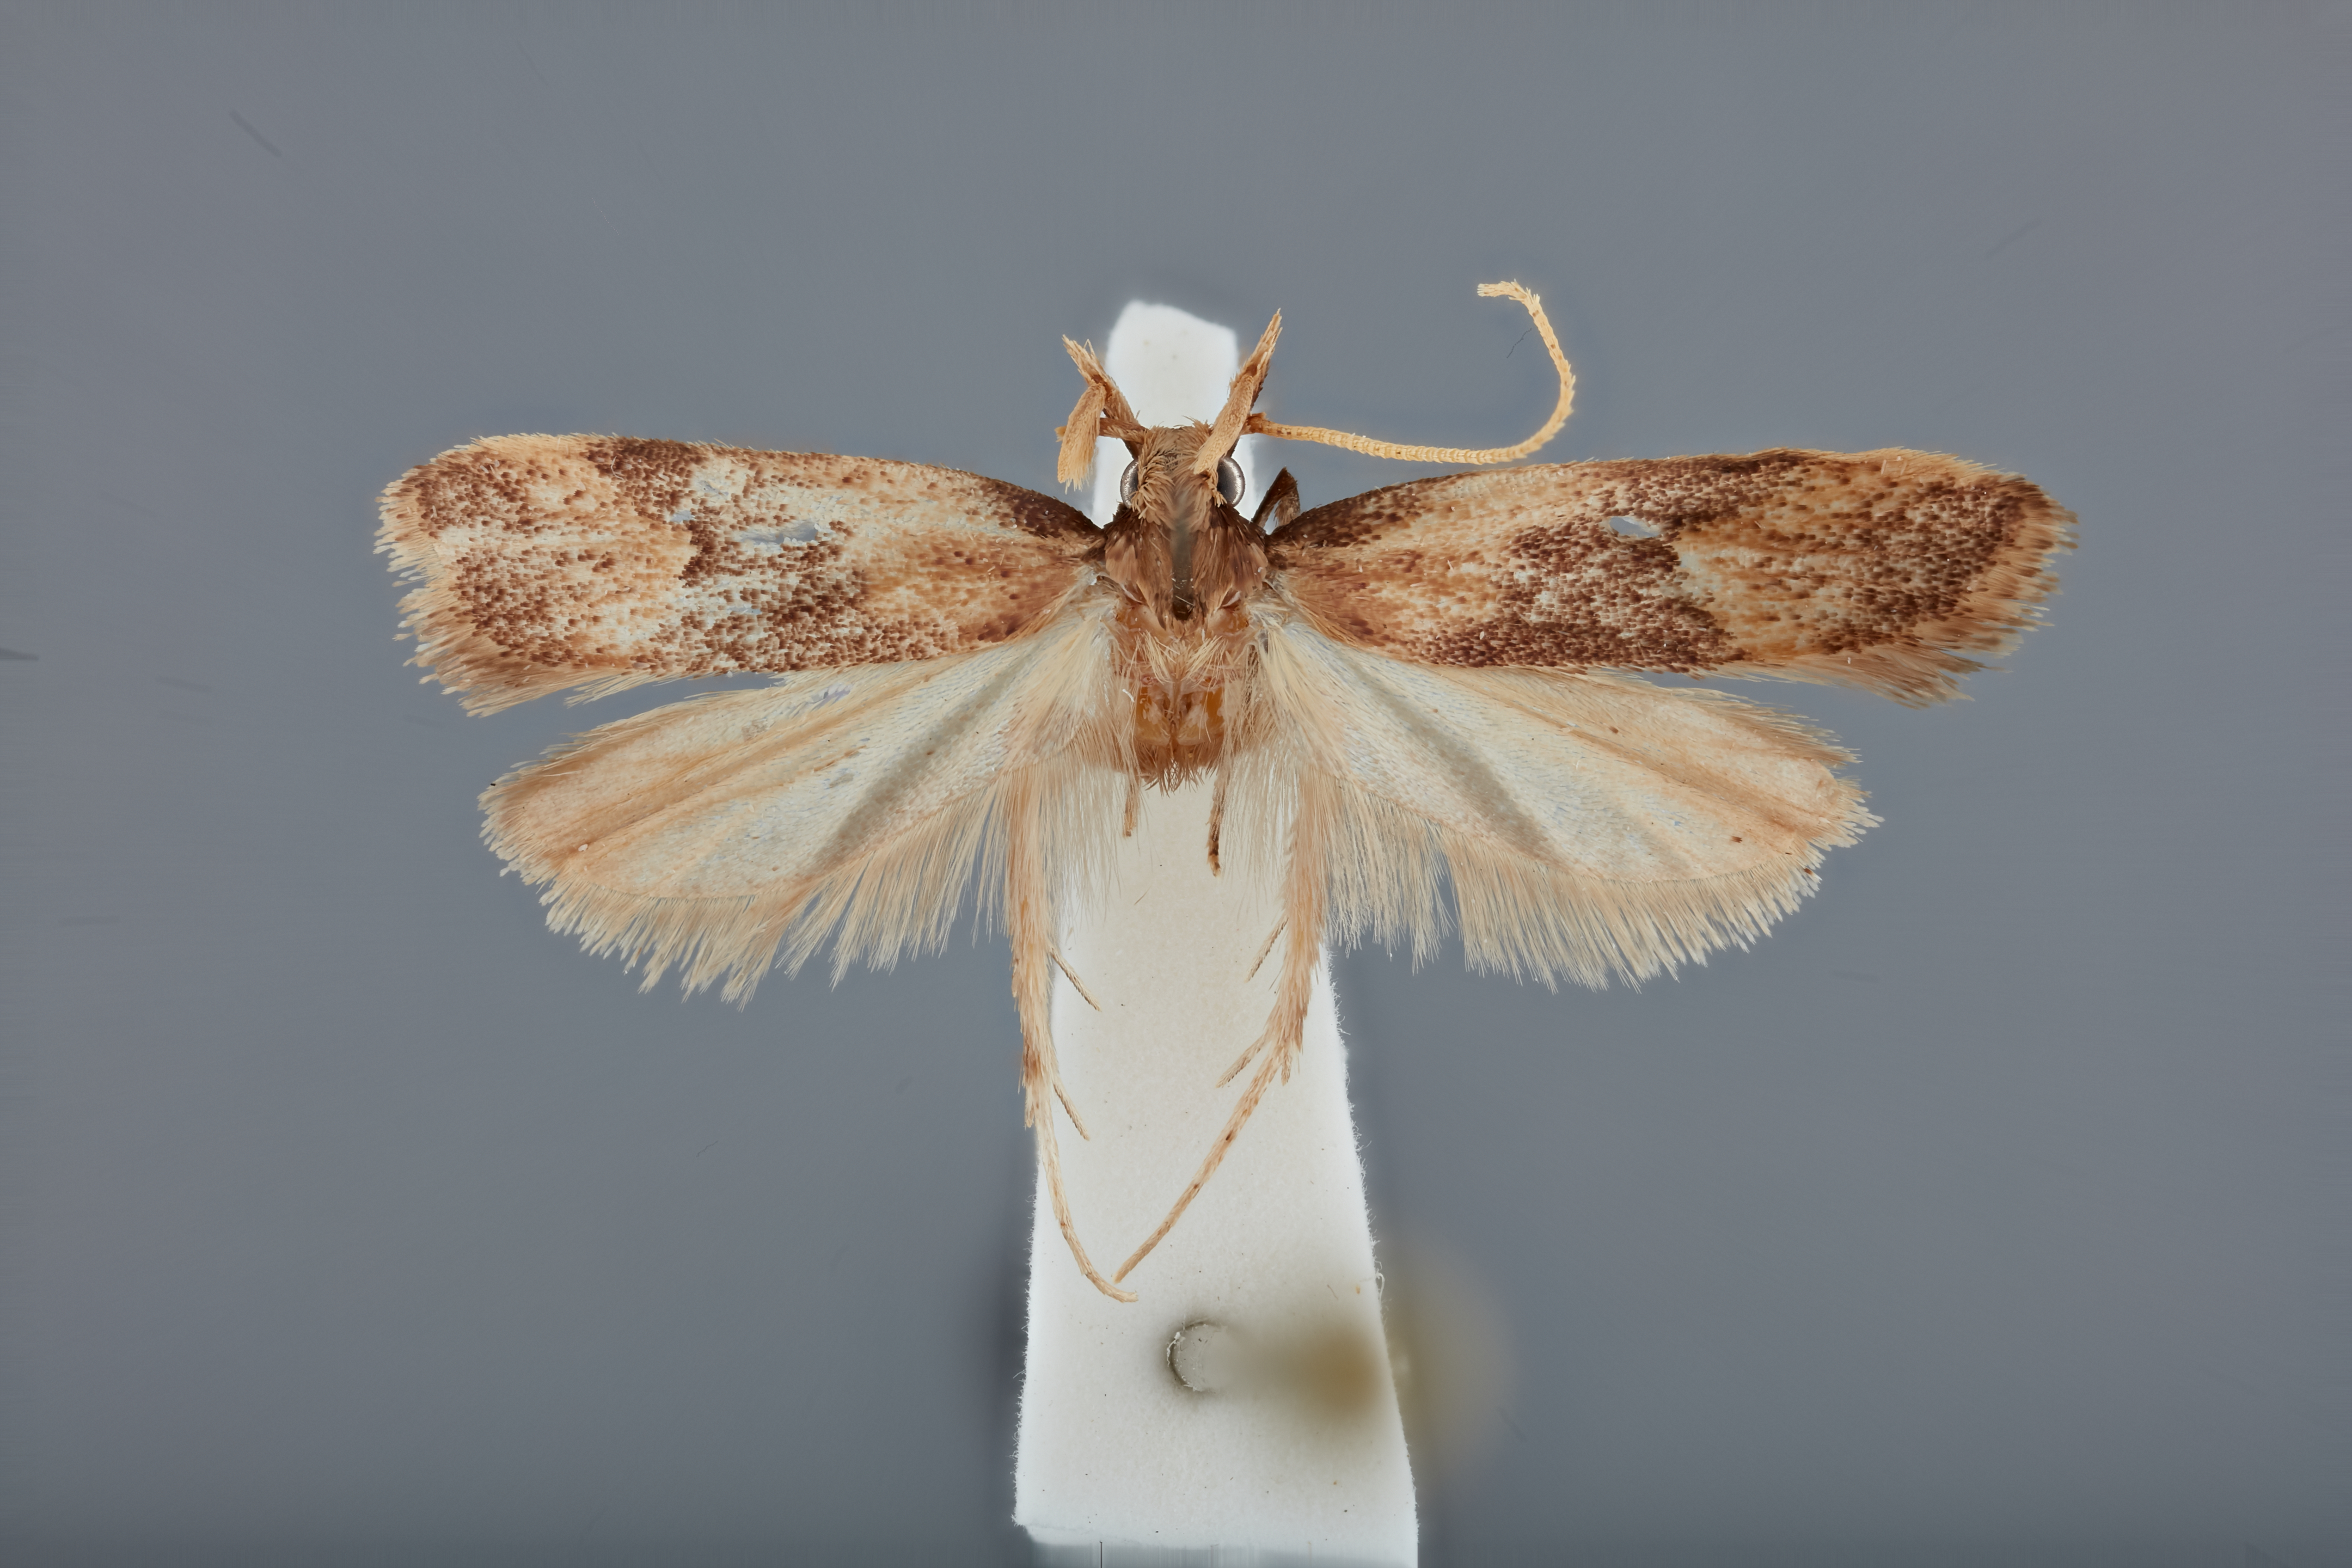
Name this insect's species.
Hamatina diakonoffi
